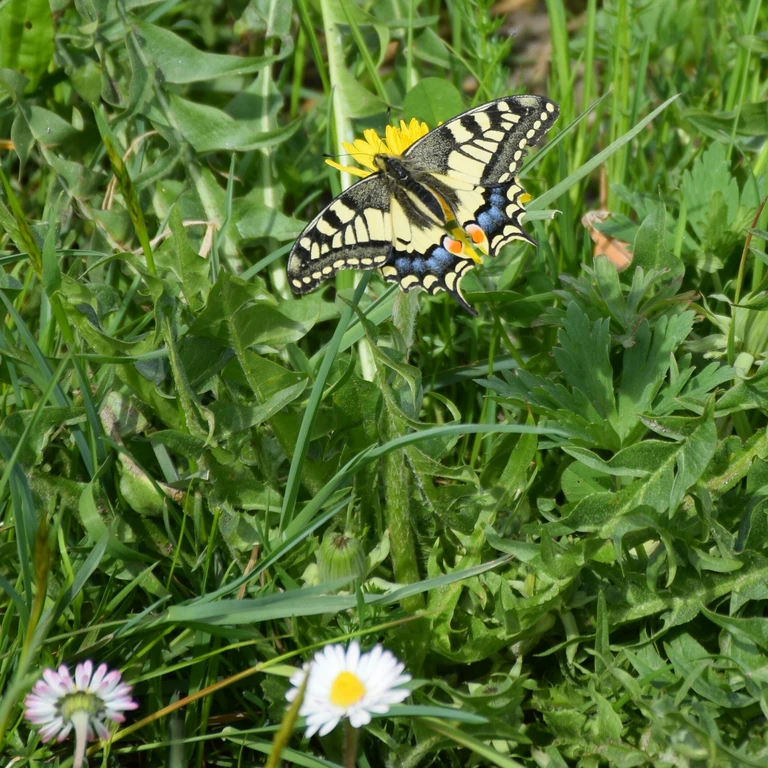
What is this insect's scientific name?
Papilio machaon
